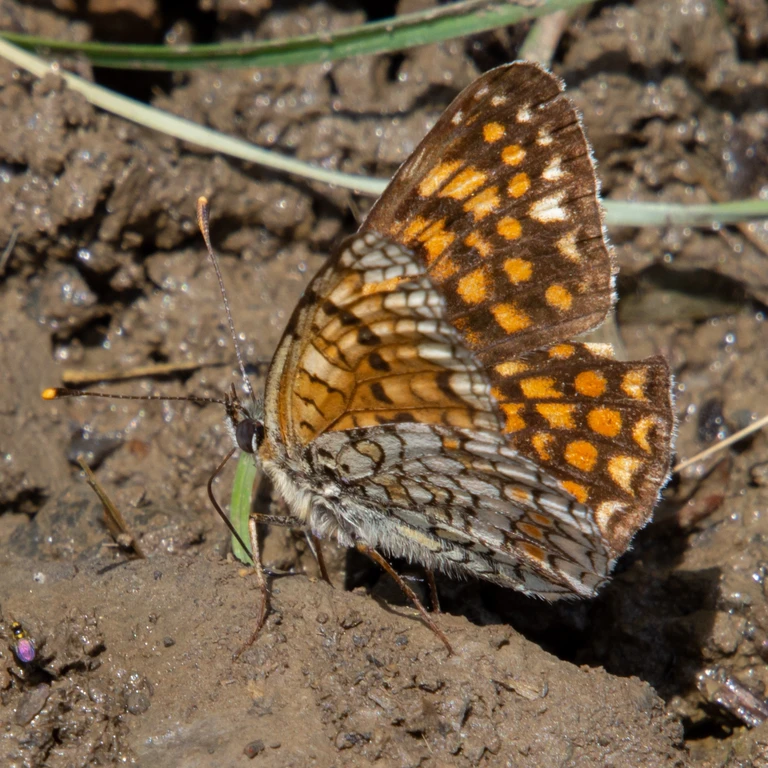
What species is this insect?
Melitaea phoebe
